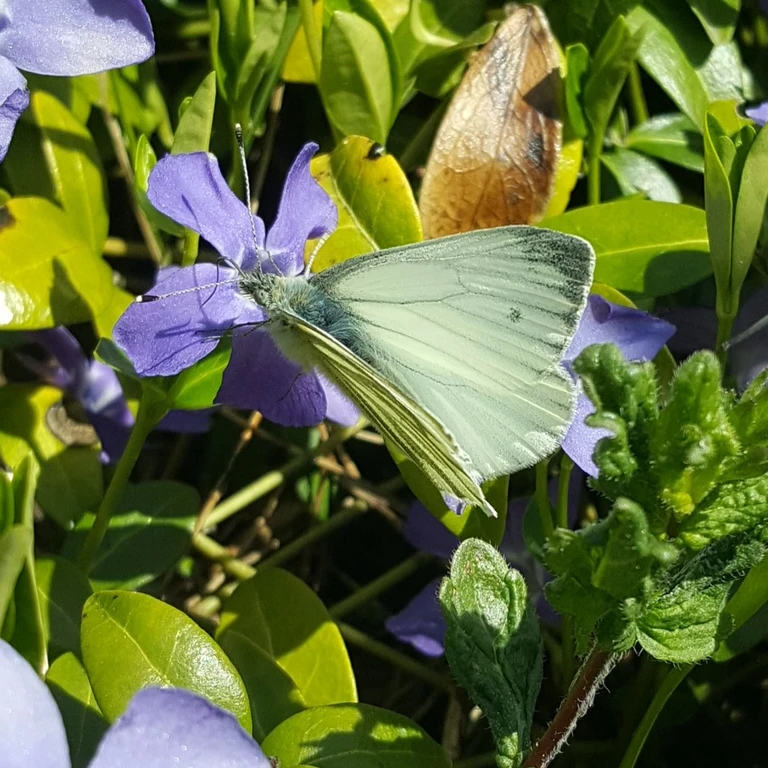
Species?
Pieris napi
